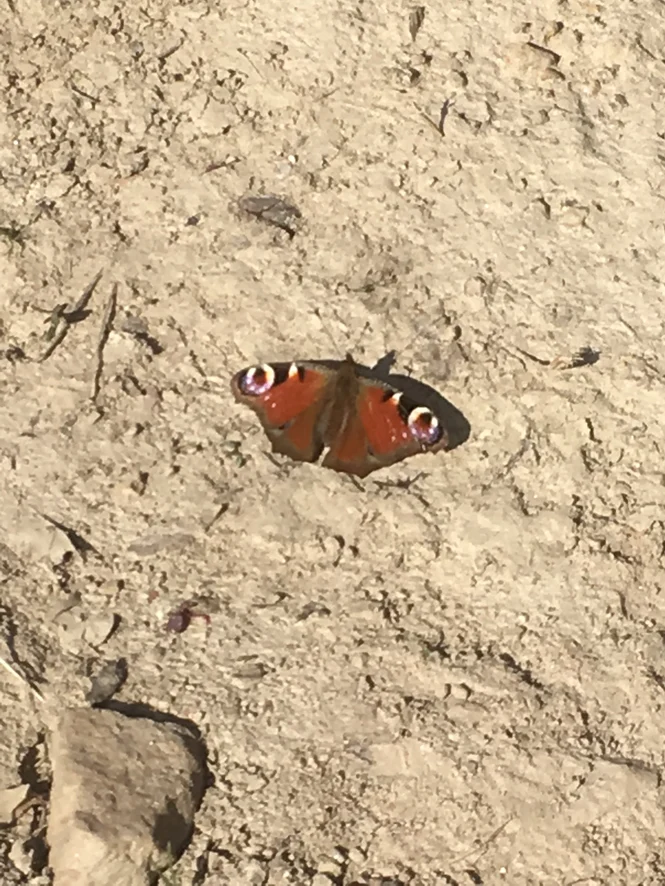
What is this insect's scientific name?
Aglais io
